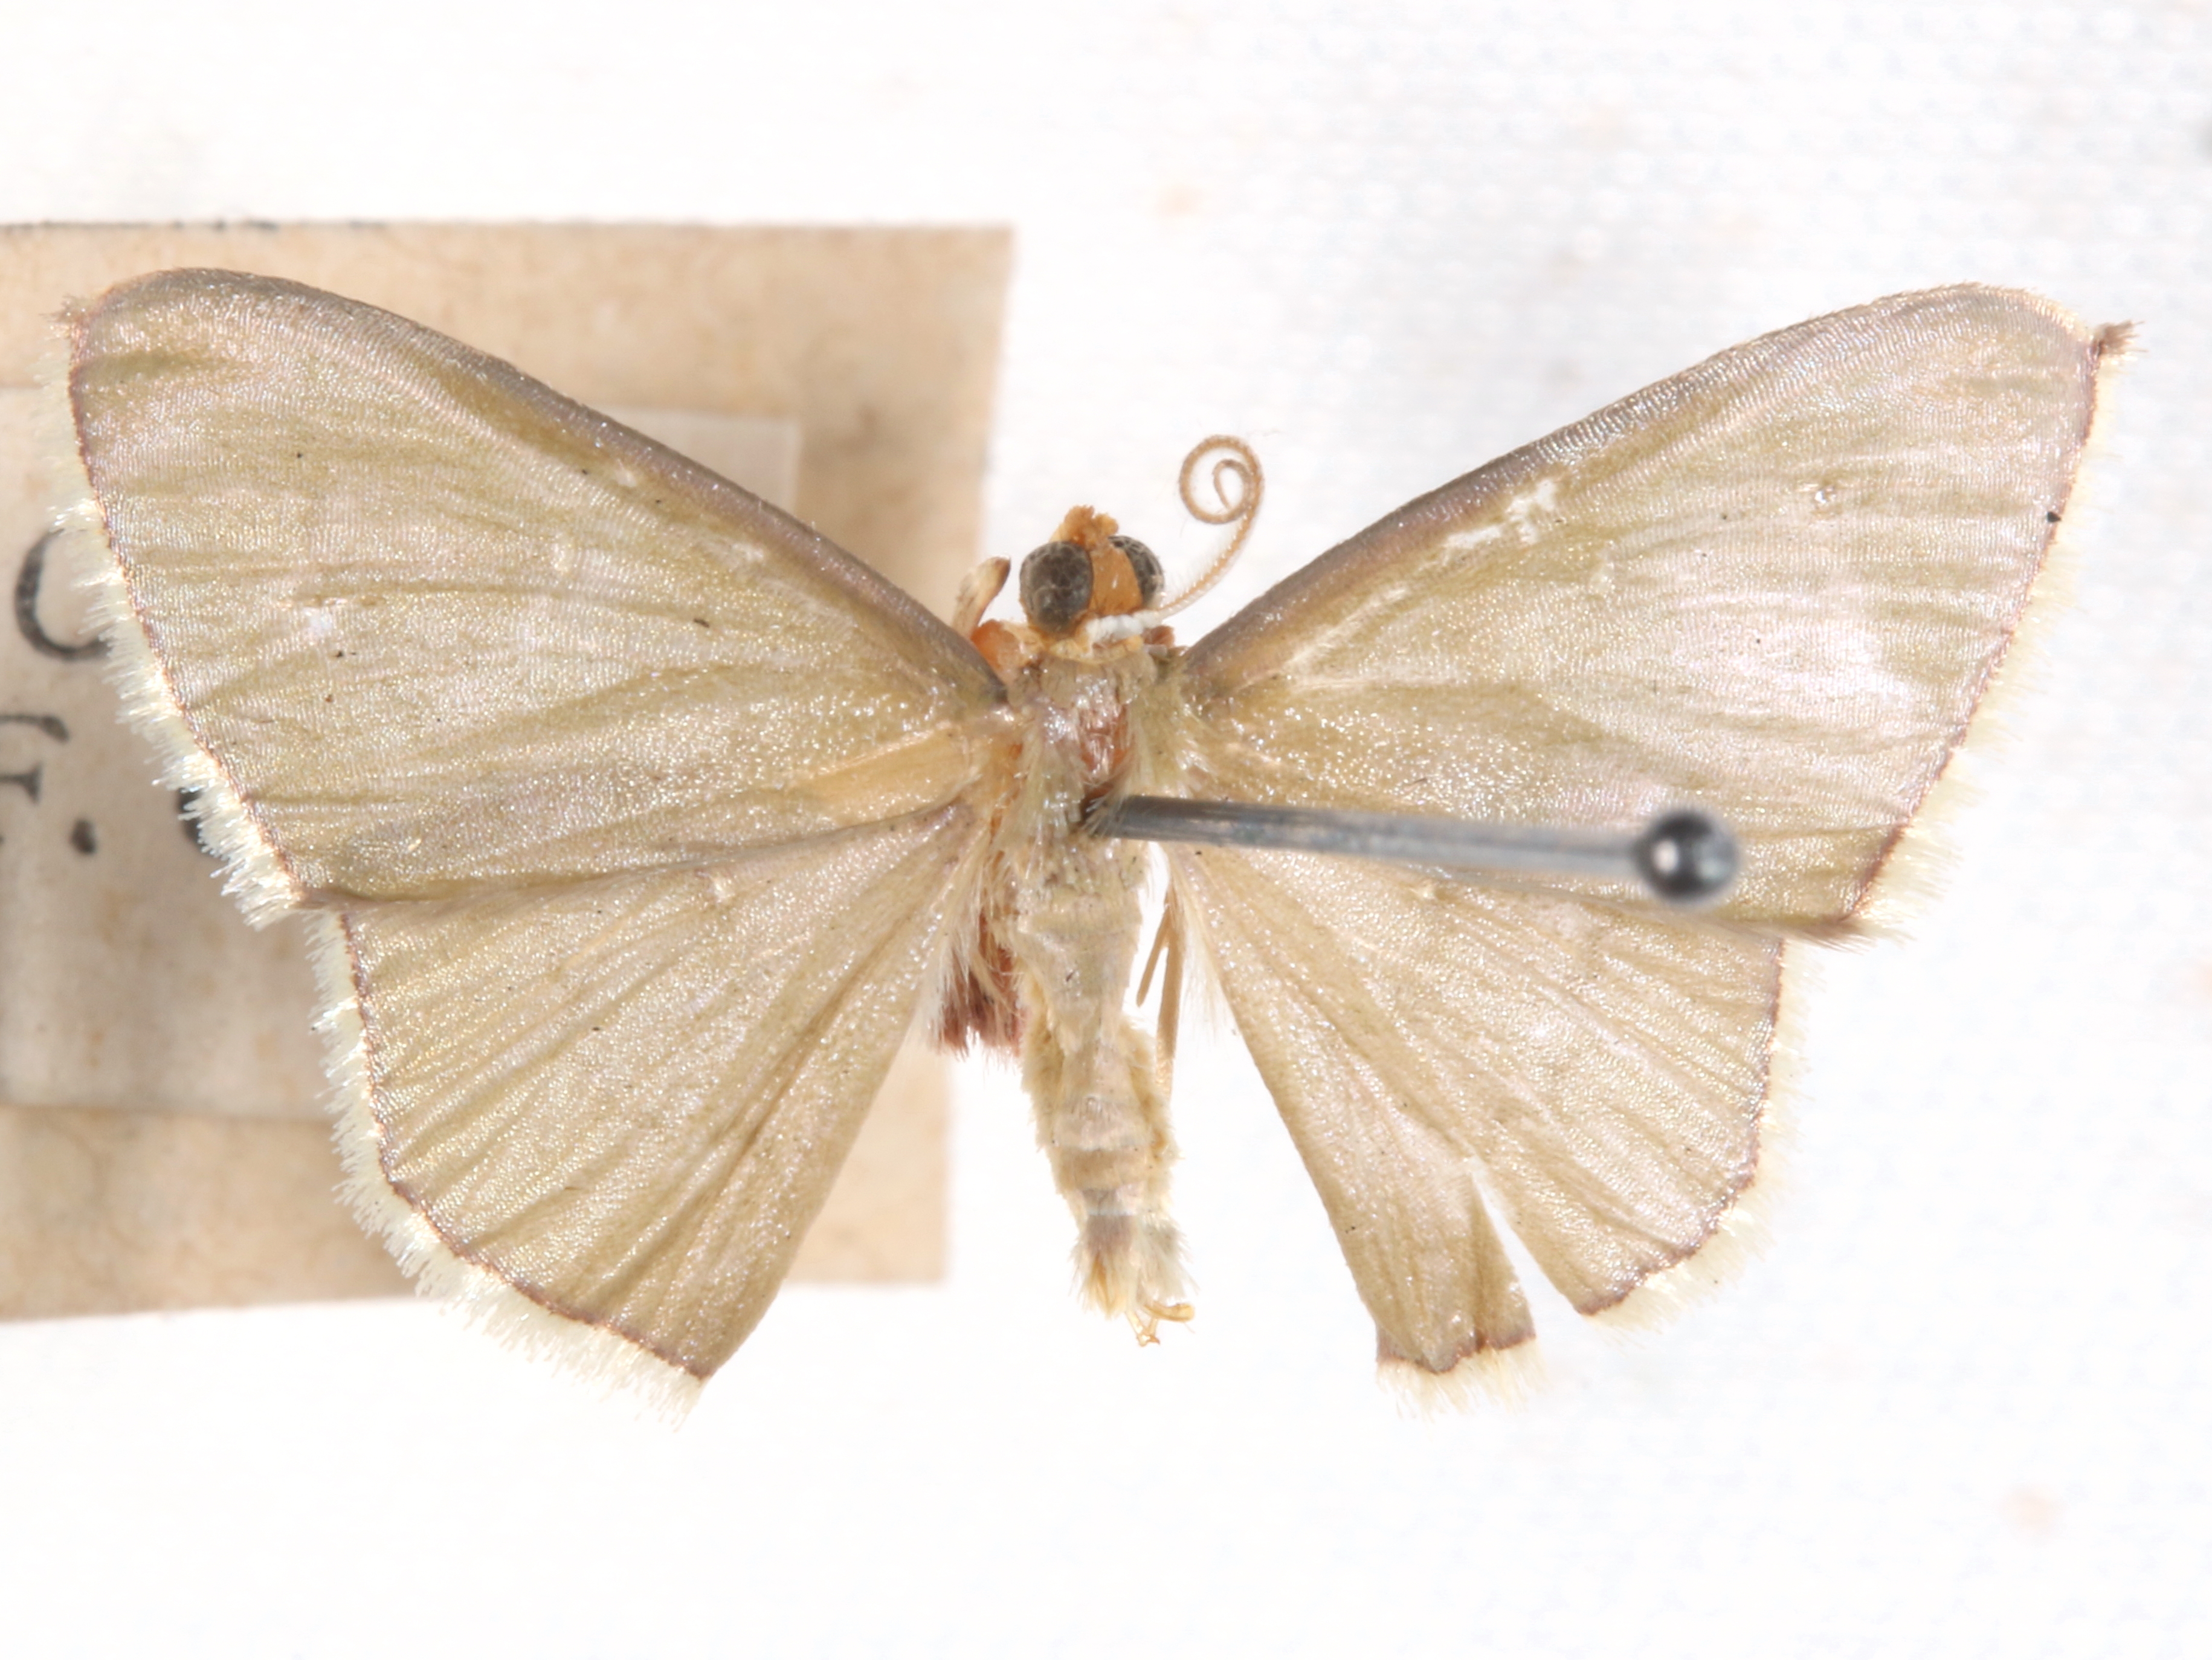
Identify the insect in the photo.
Zalissolepis subviolaria
